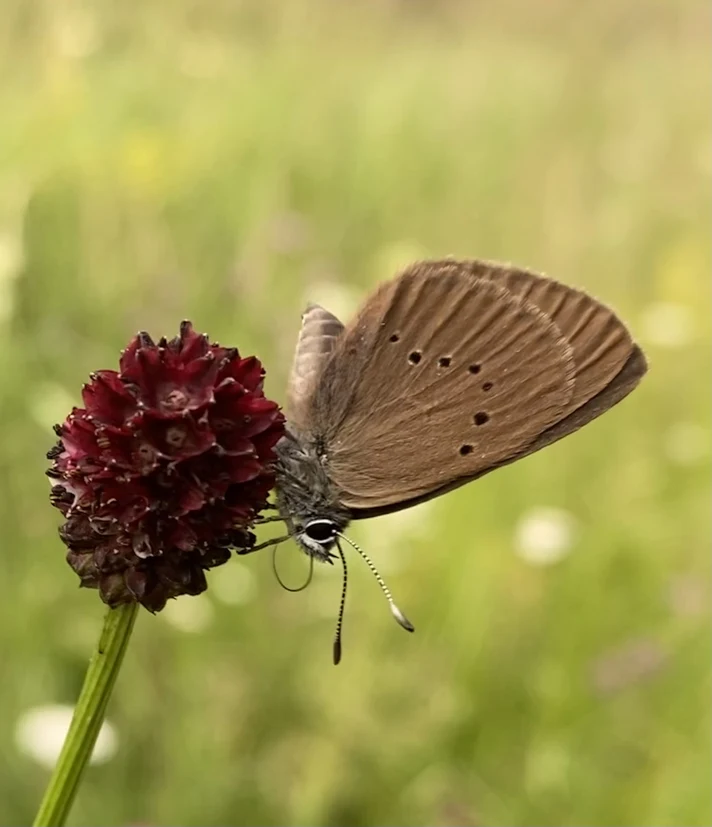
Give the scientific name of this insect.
Phengaris nausithous (also Maculinea nausithous)
